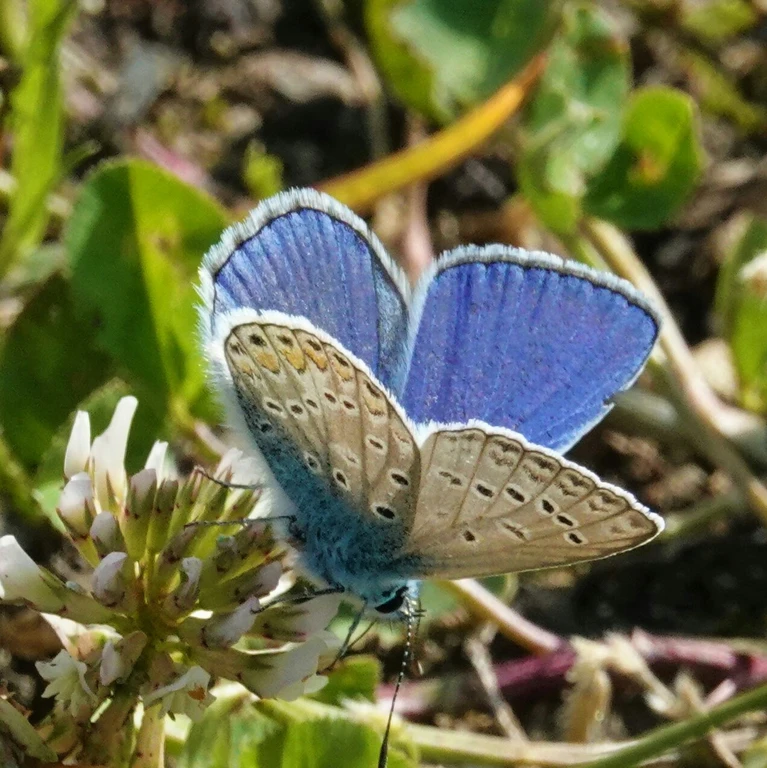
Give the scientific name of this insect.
Polyommatus icarus
